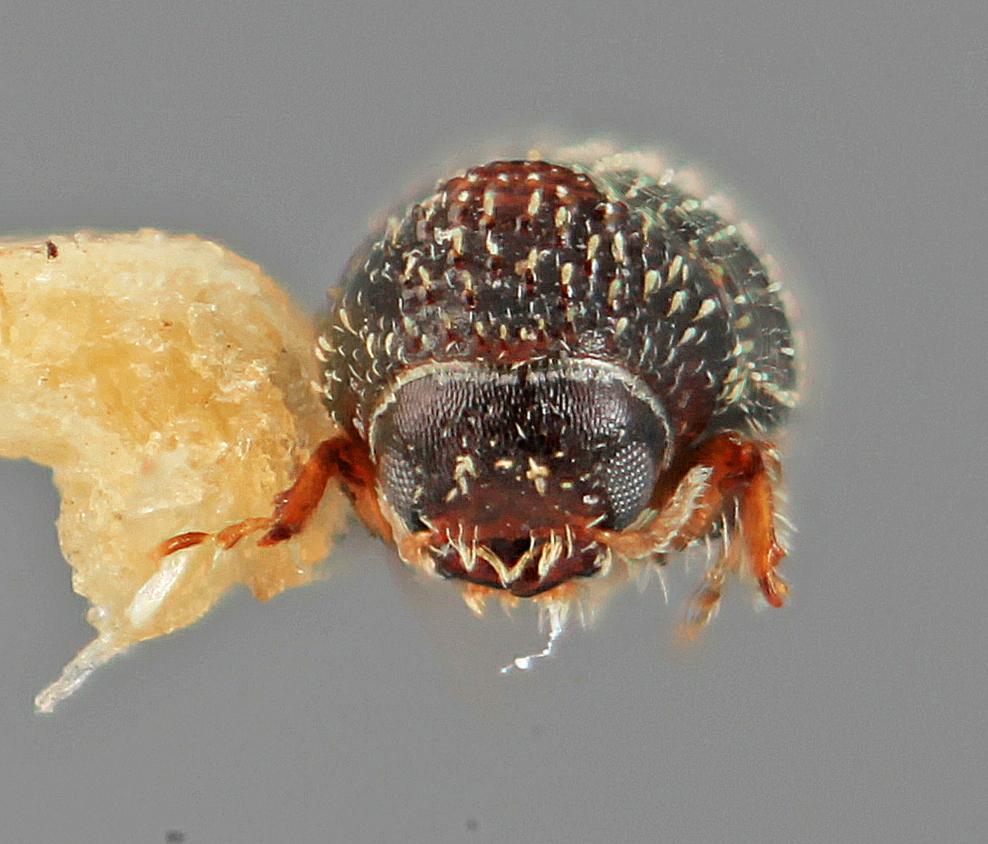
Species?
Pseudothysanoes furvatus
